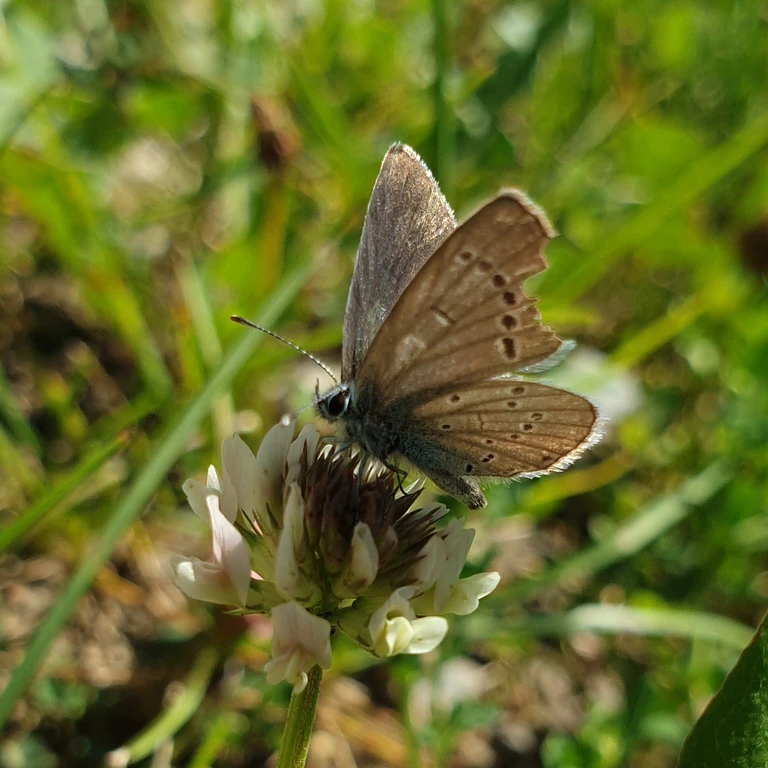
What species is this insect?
Cupido minimus
